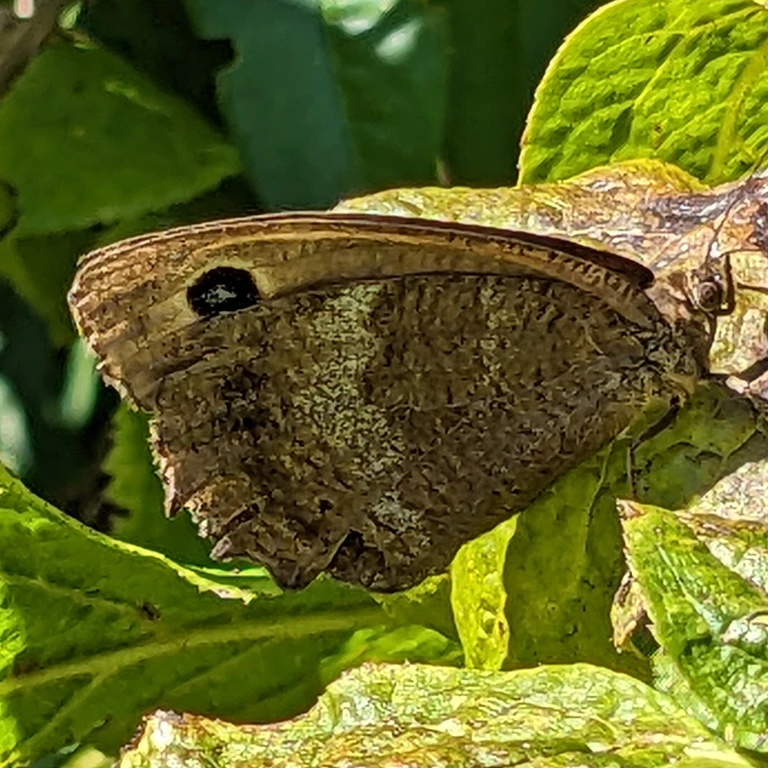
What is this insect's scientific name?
Minois dryas
